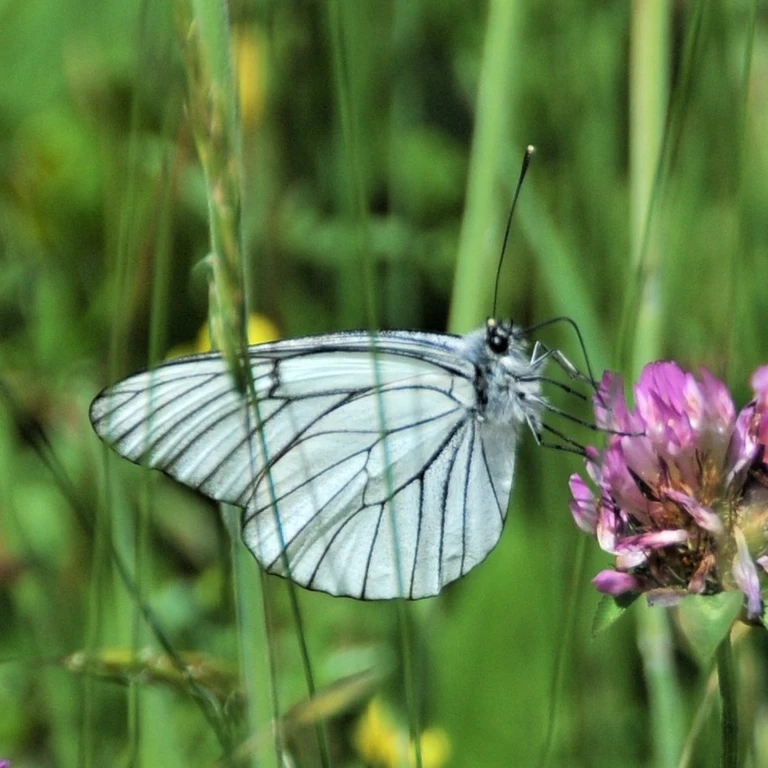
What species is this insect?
Aporia crataegi
